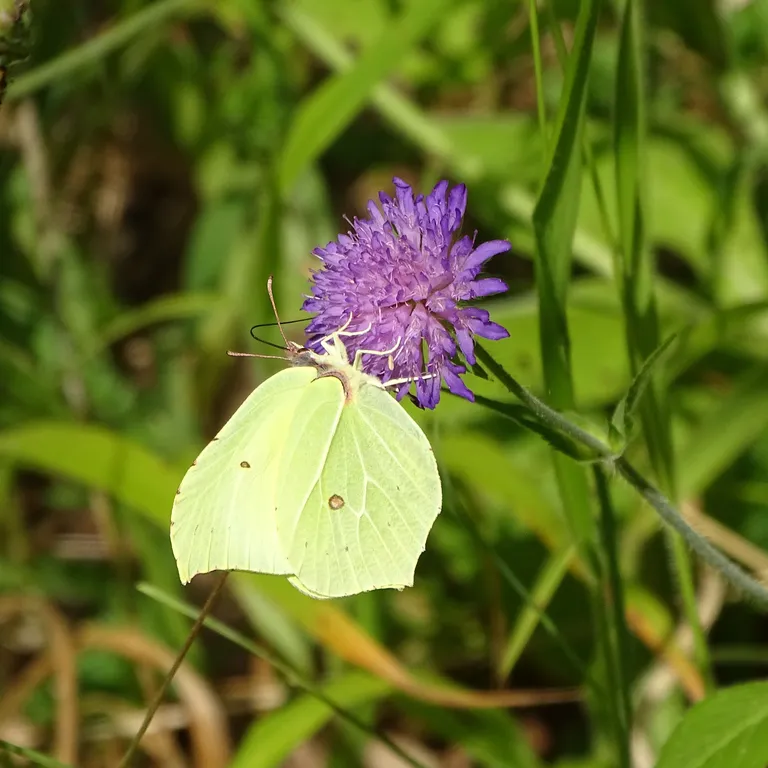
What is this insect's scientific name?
Gonepteryx rhamni
